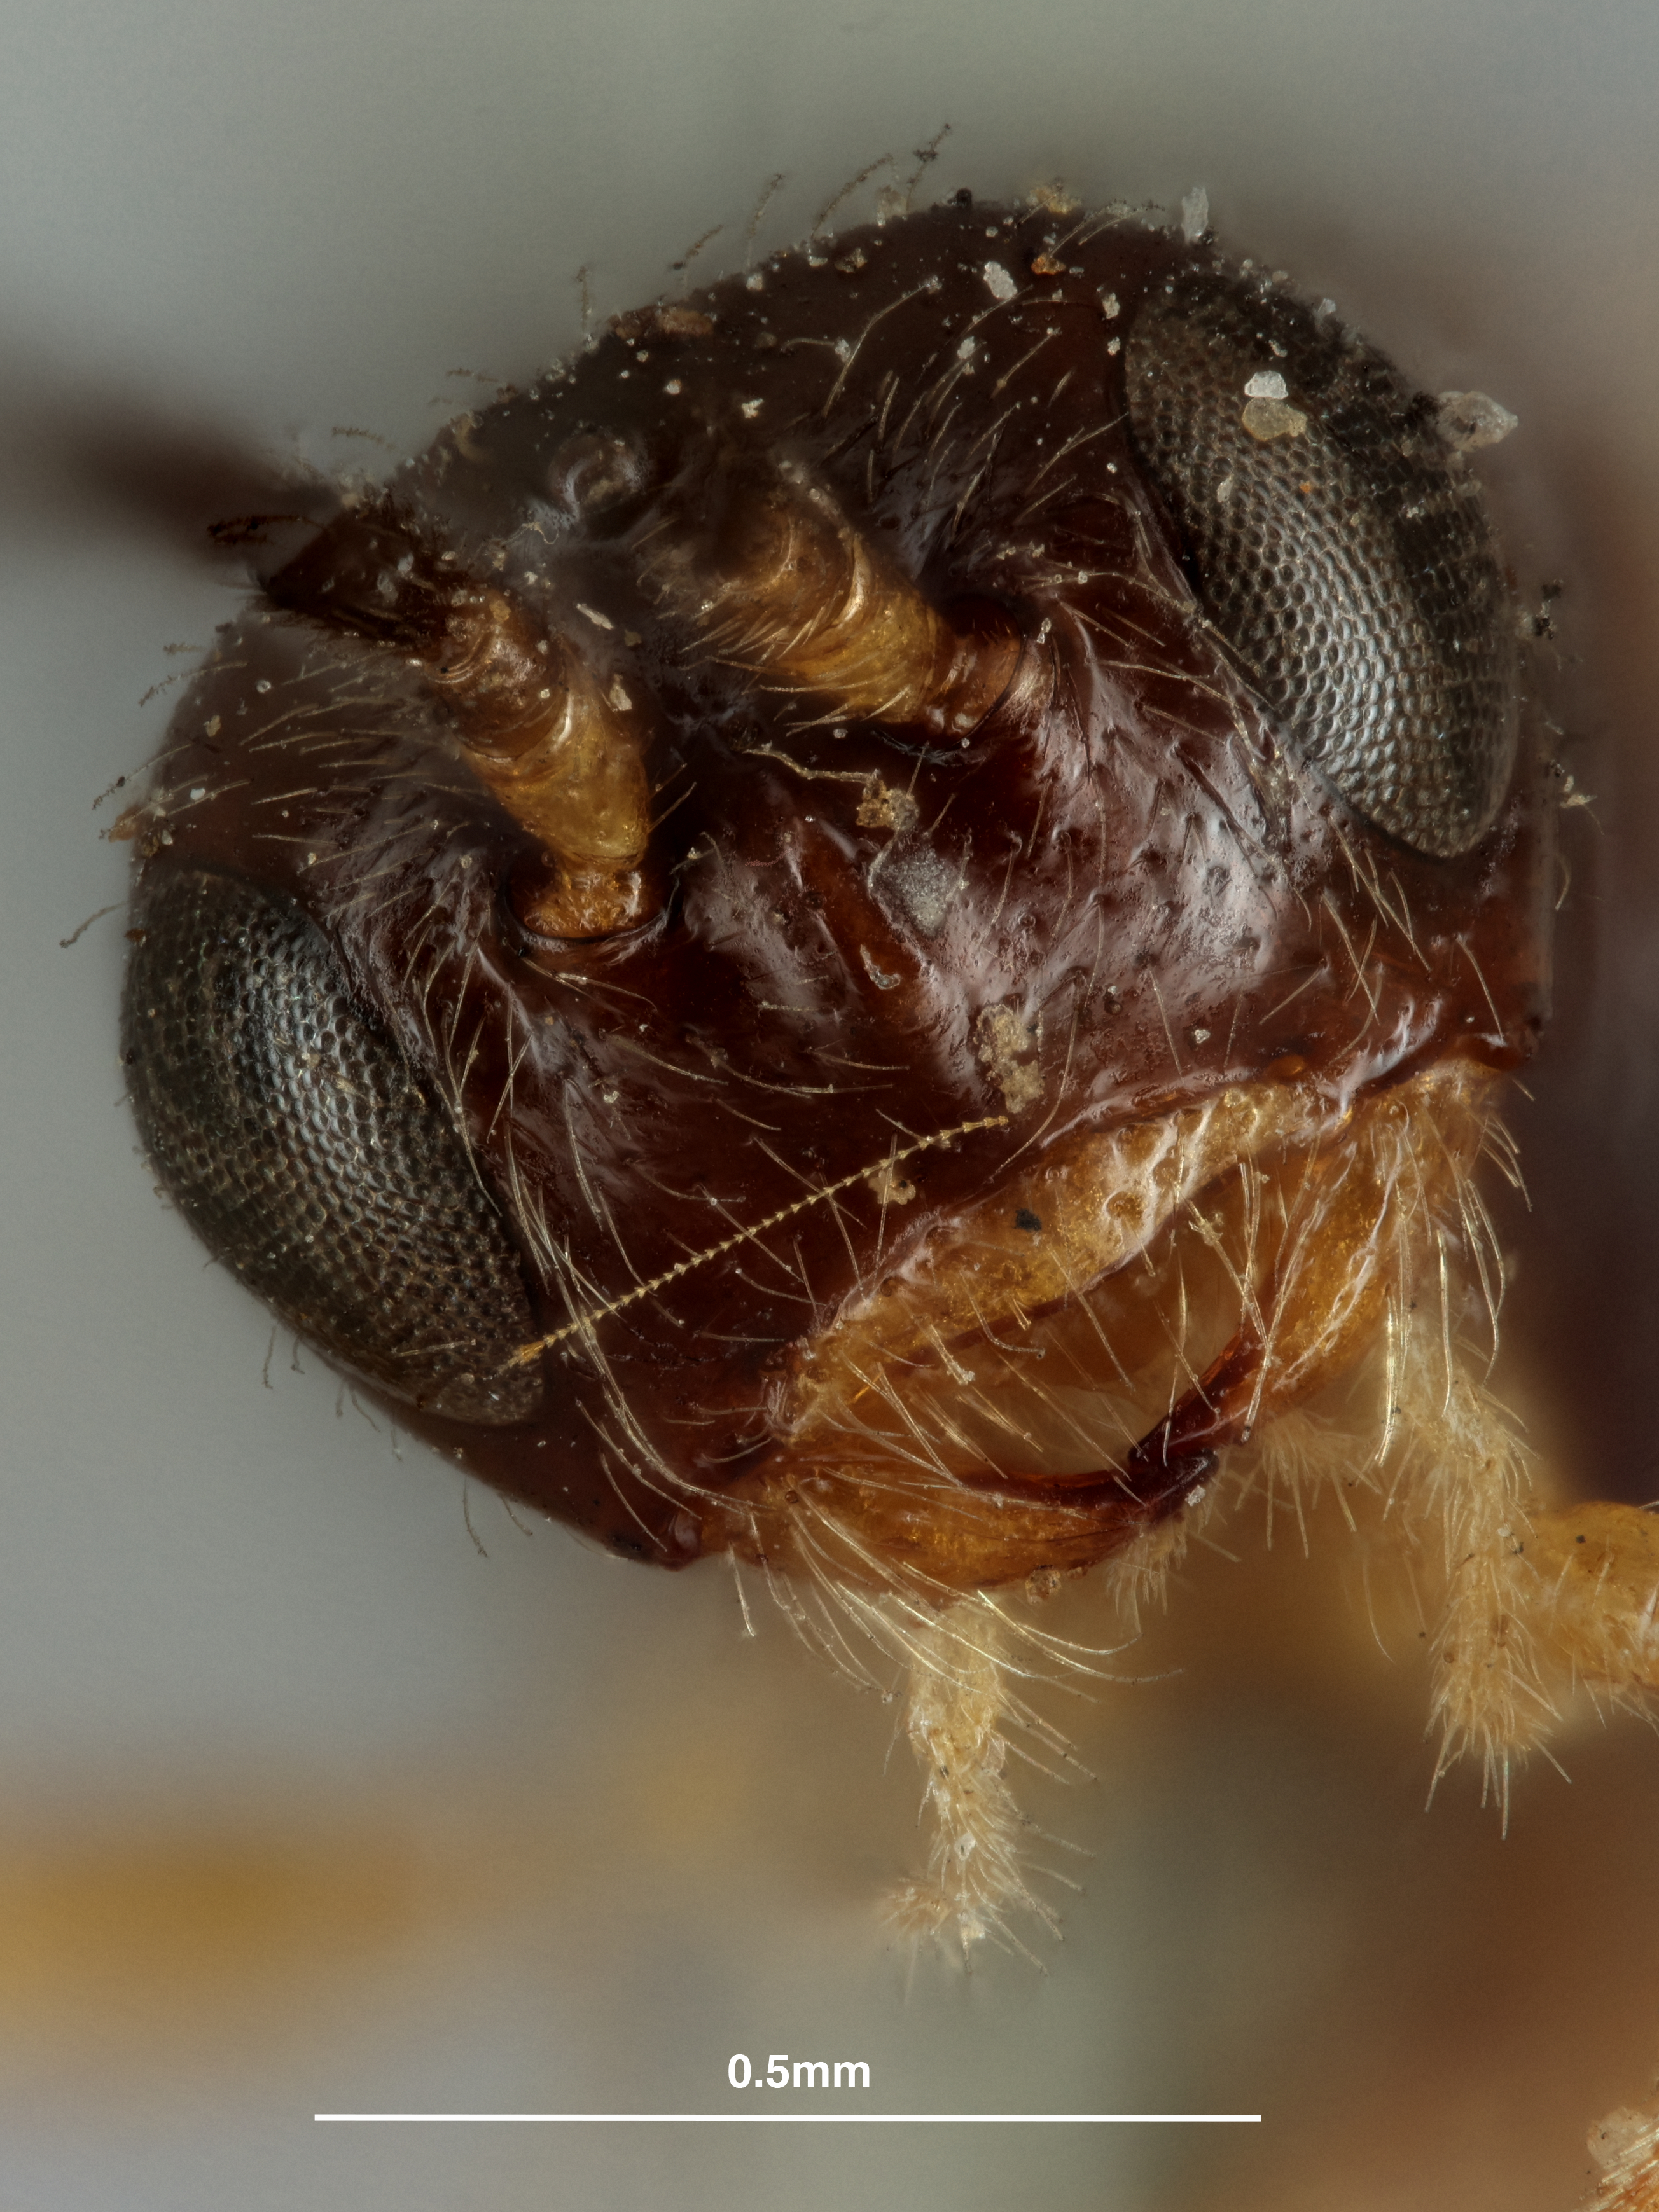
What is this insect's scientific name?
Opius brunneiventris
